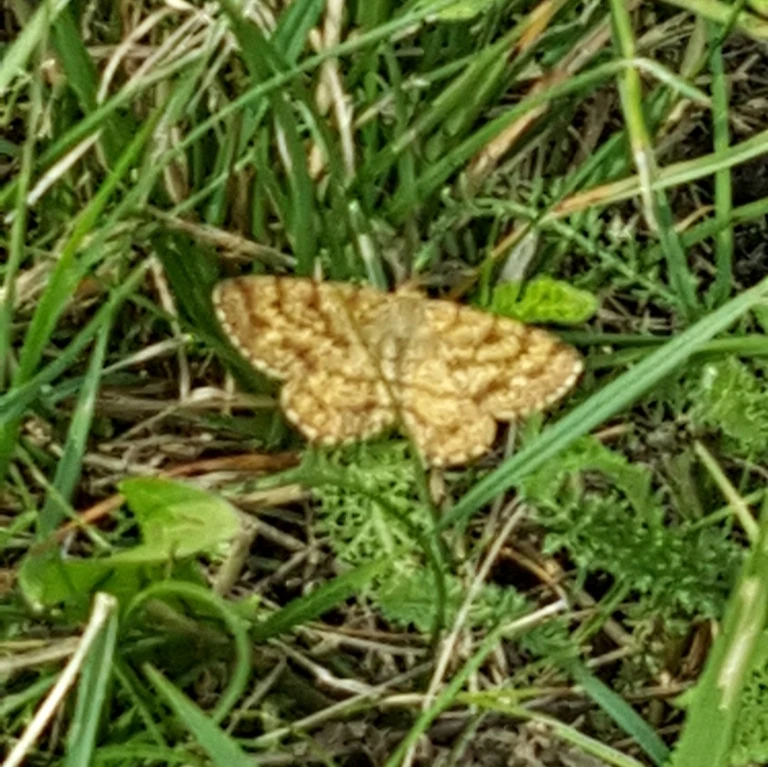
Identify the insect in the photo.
Ematurga atomaria
